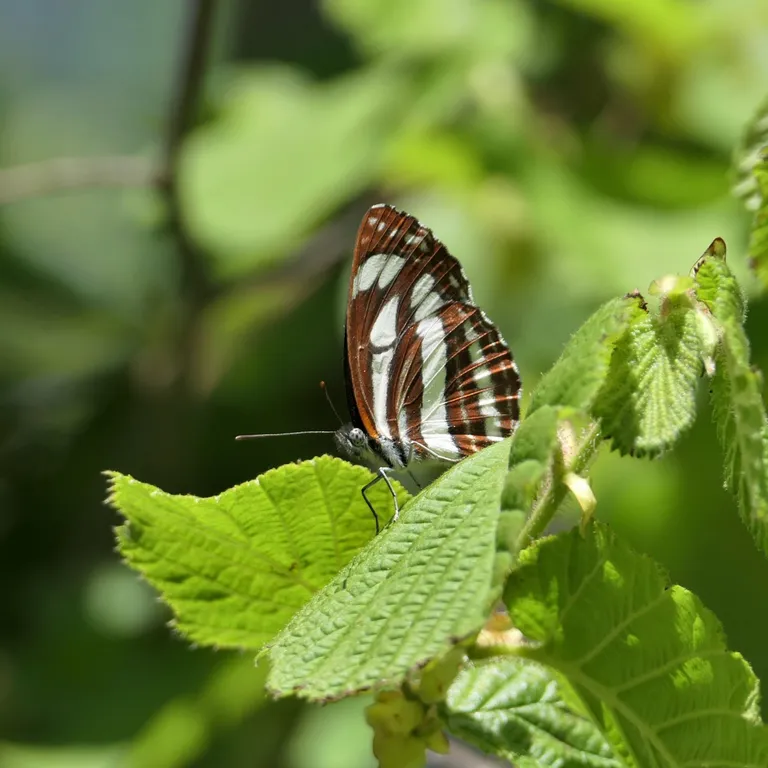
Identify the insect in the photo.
Neptis sappho
